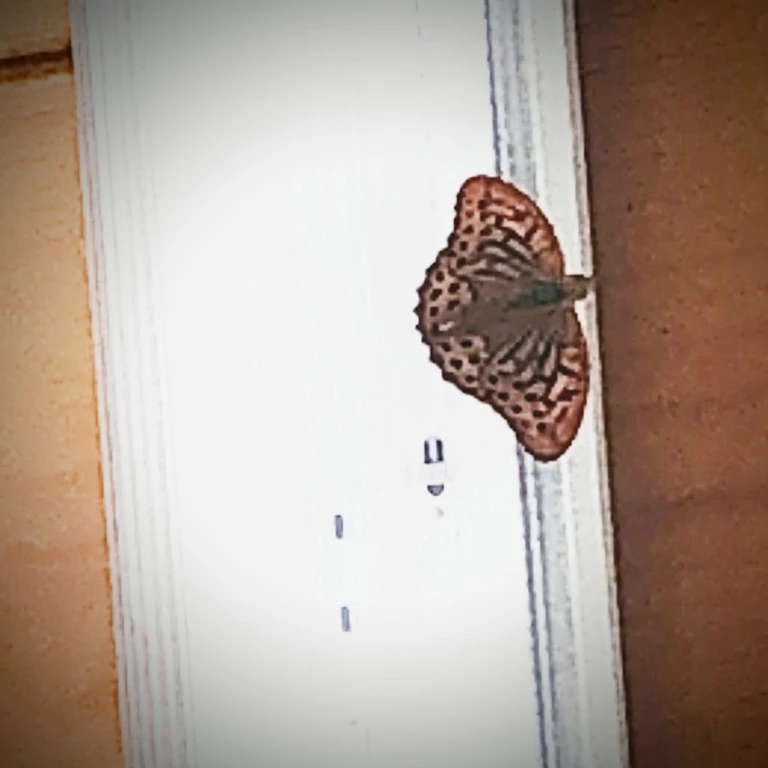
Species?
Argynnis paphia
